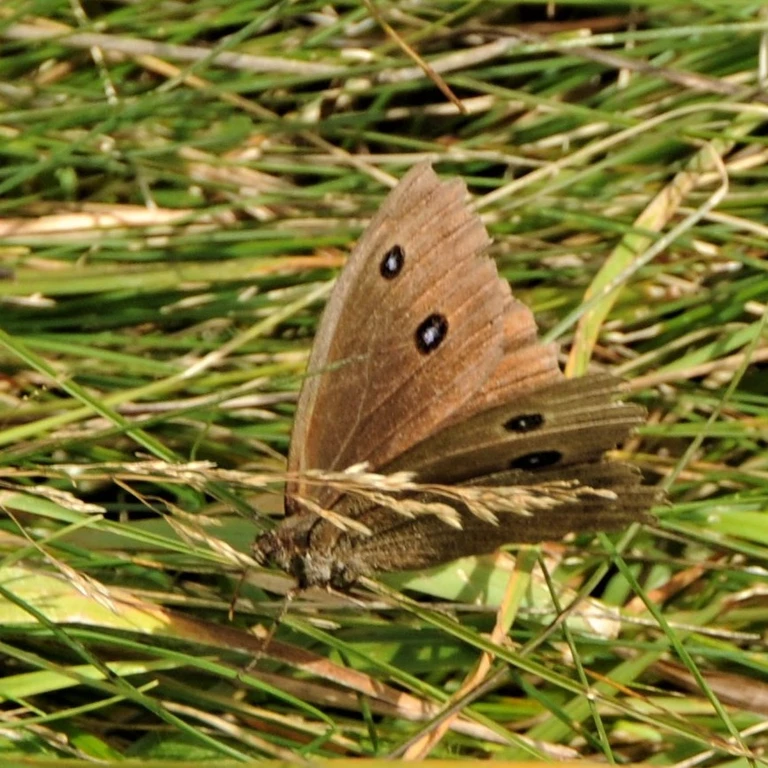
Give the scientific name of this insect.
Minois dryas
